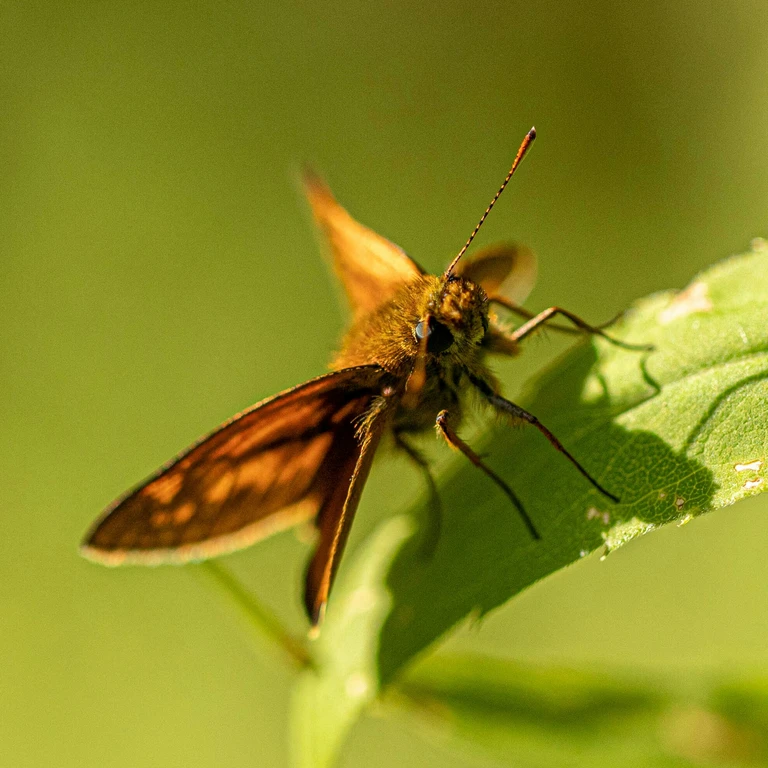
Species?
Ochlodes sylvanus (also Ochlodes venata)
